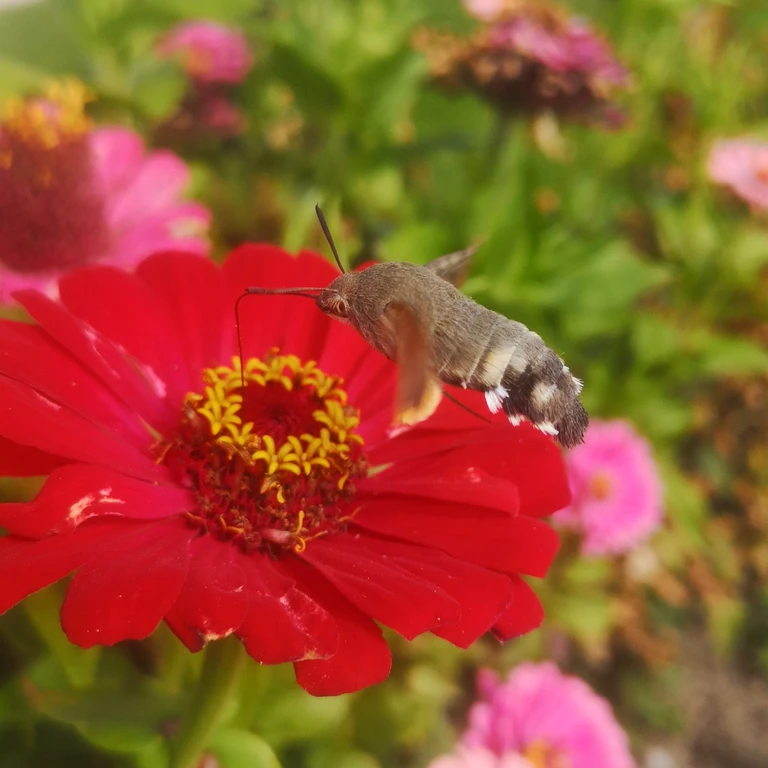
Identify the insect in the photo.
Macroglossum stellatarum
